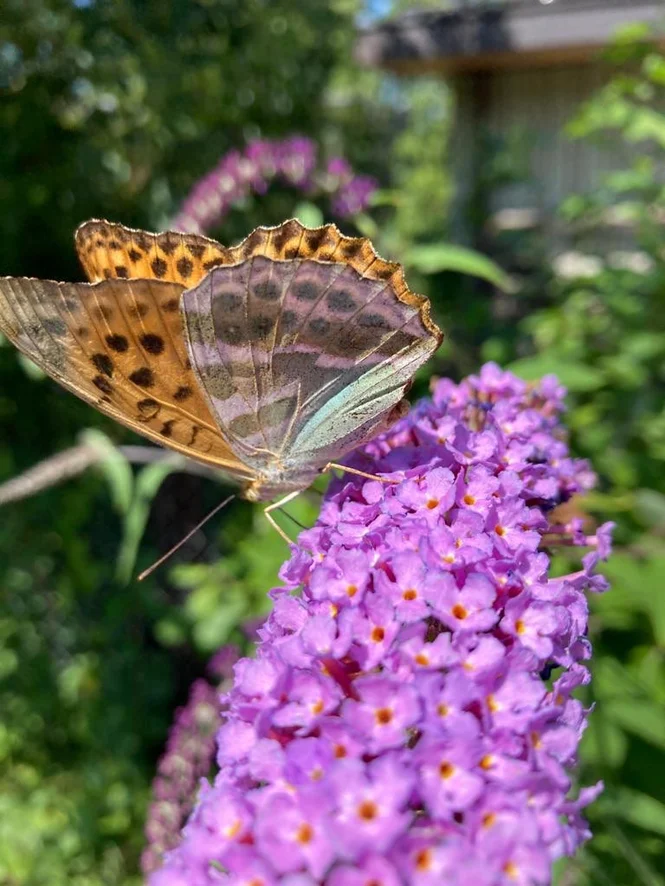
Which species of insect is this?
Argynnis paphia
